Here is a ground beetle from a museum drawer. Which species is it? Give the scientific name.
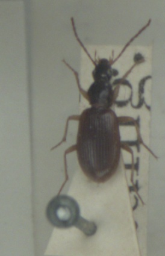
Oxypselaphus obscurus
